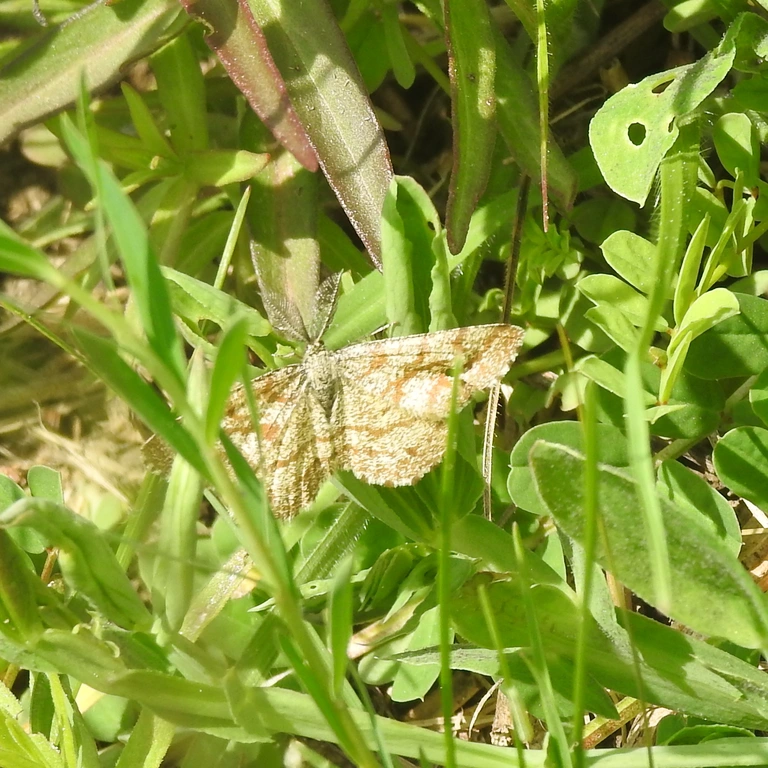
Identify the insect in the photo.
Ematurga atomaria
